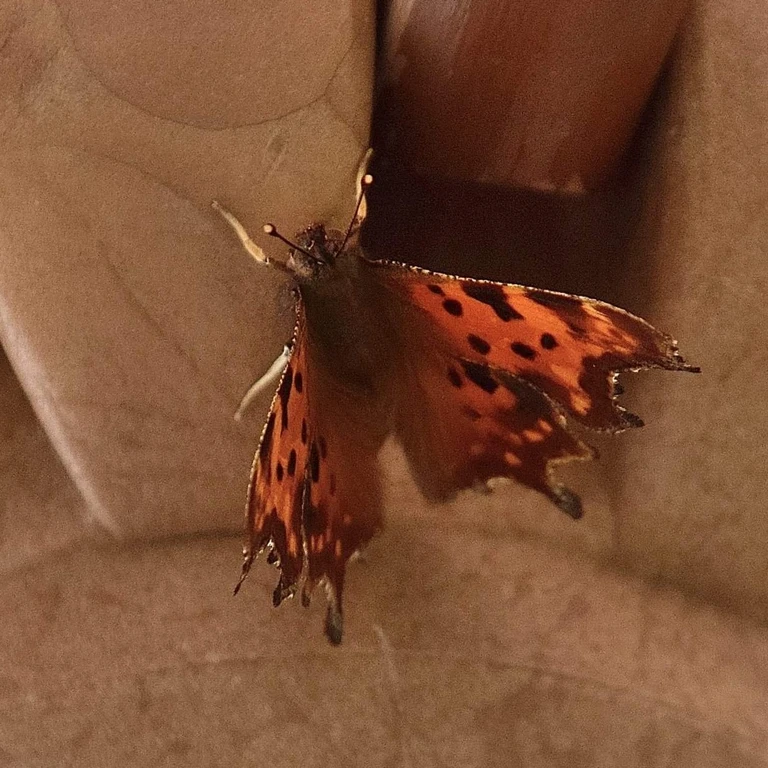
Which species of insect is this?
Polygonia c-album
